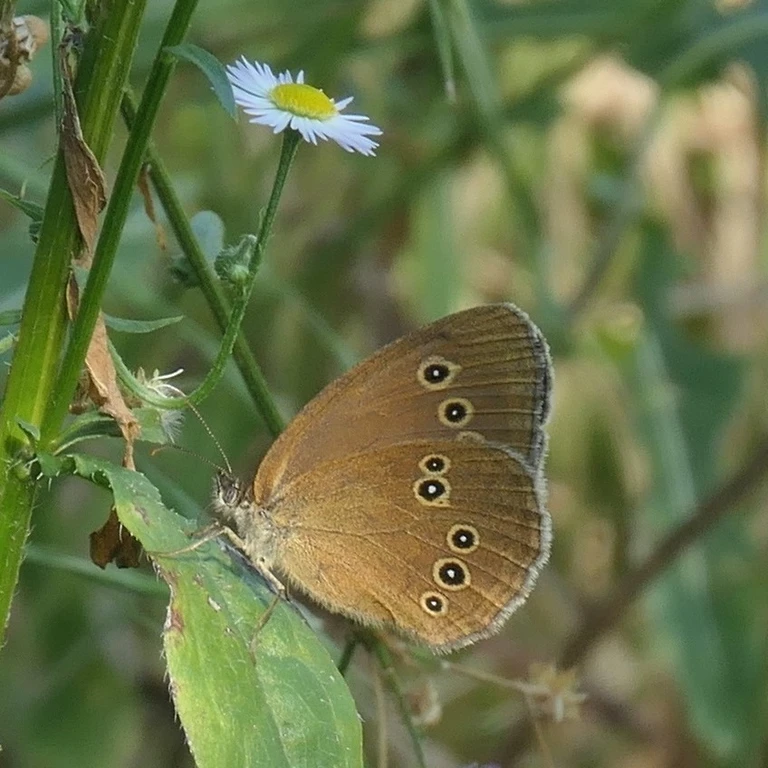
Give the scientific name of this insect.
Aphantopus hyperantus
